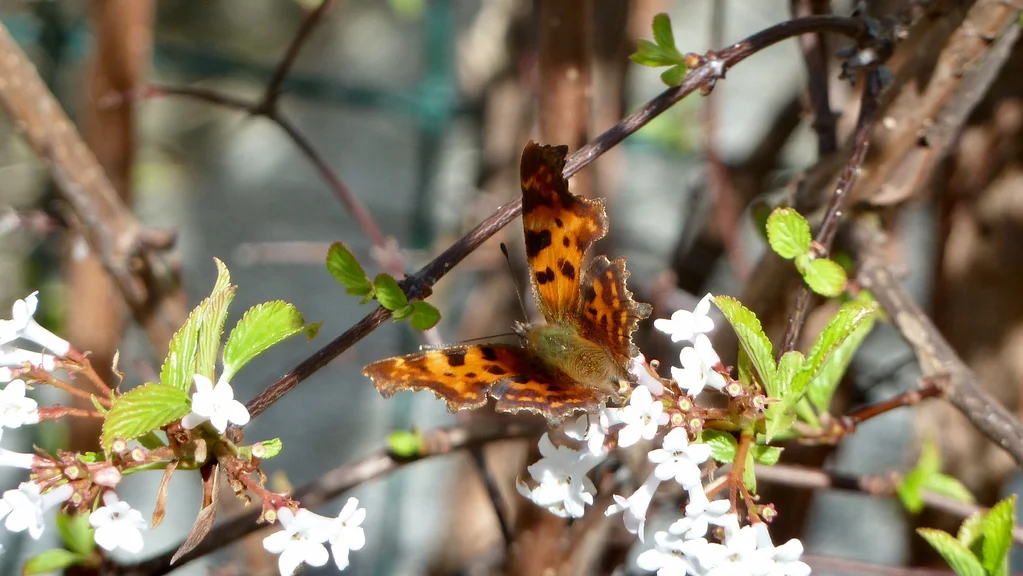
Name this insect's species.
Polygonia c-album
